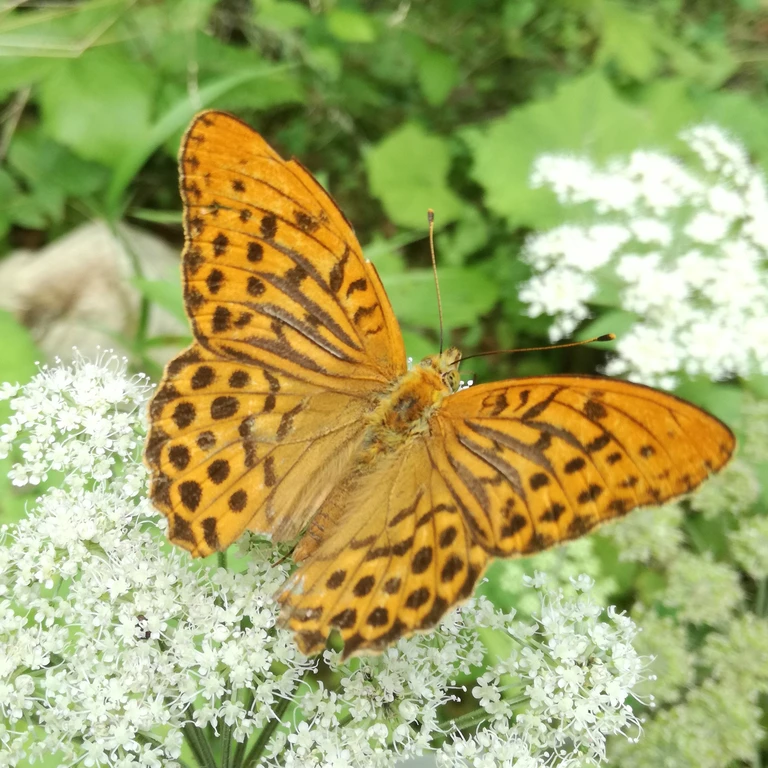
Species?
Argynnis paphia
